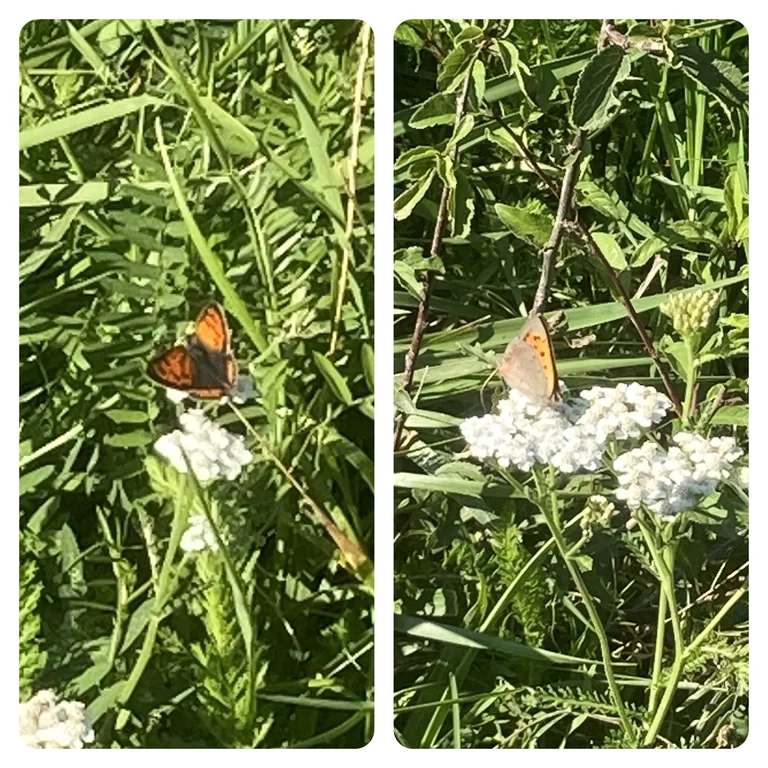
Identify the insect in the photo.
Lycaena phlaeas
